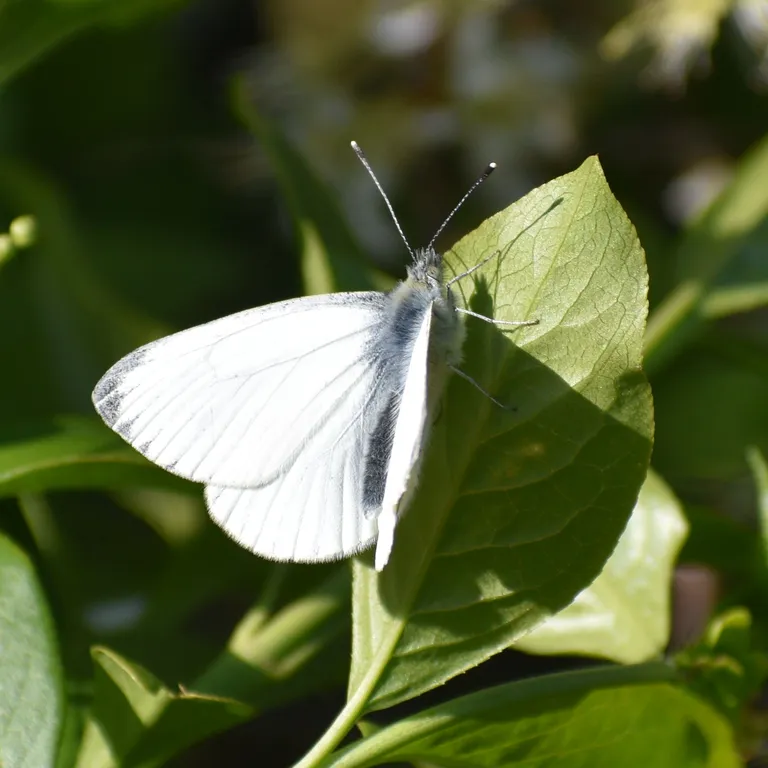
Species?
Pieris napi
